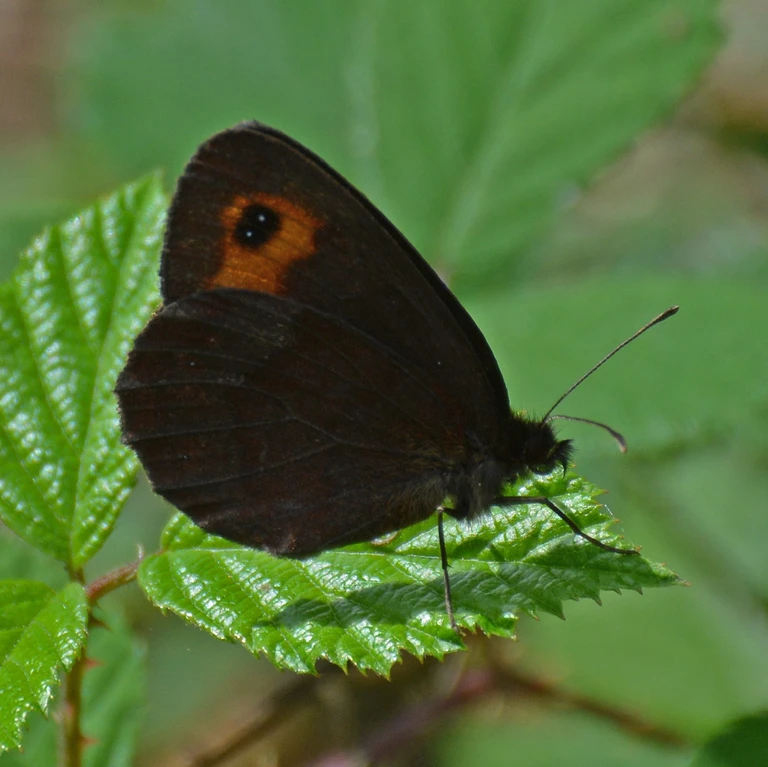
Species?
Erebia aethiops
